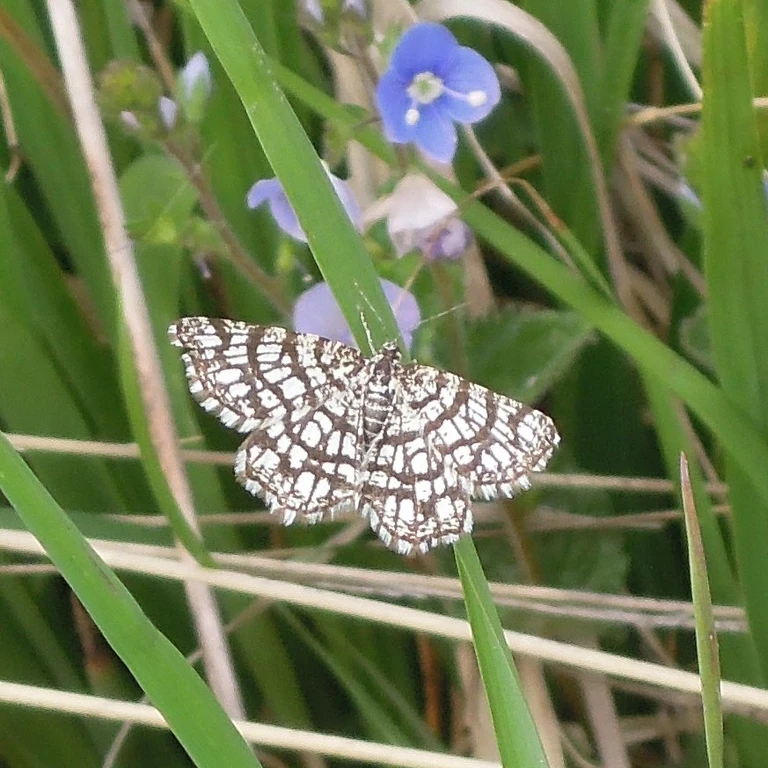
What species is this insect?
Chiasmia clathrata
